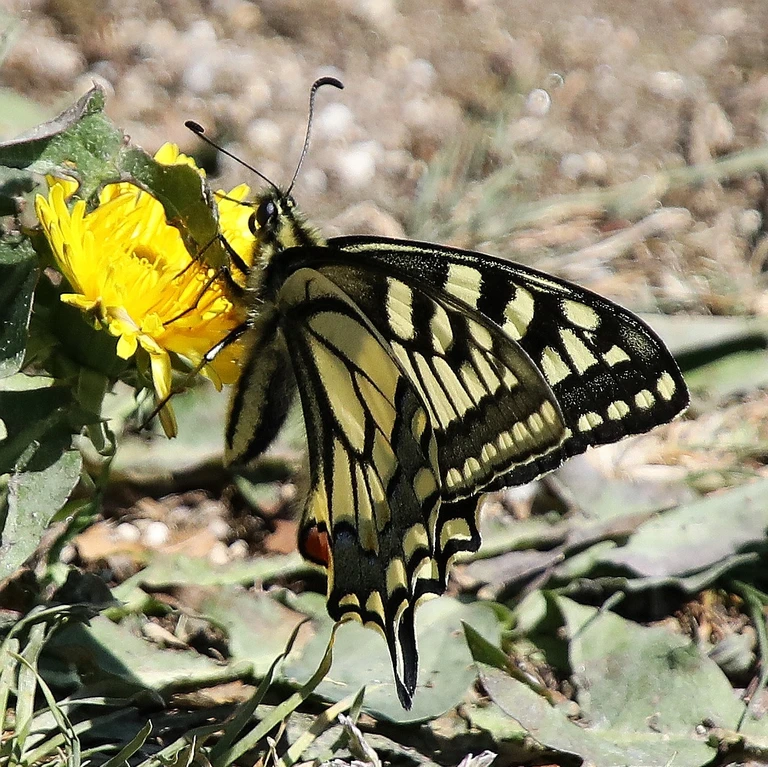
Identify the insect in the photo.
Papilio machaon
